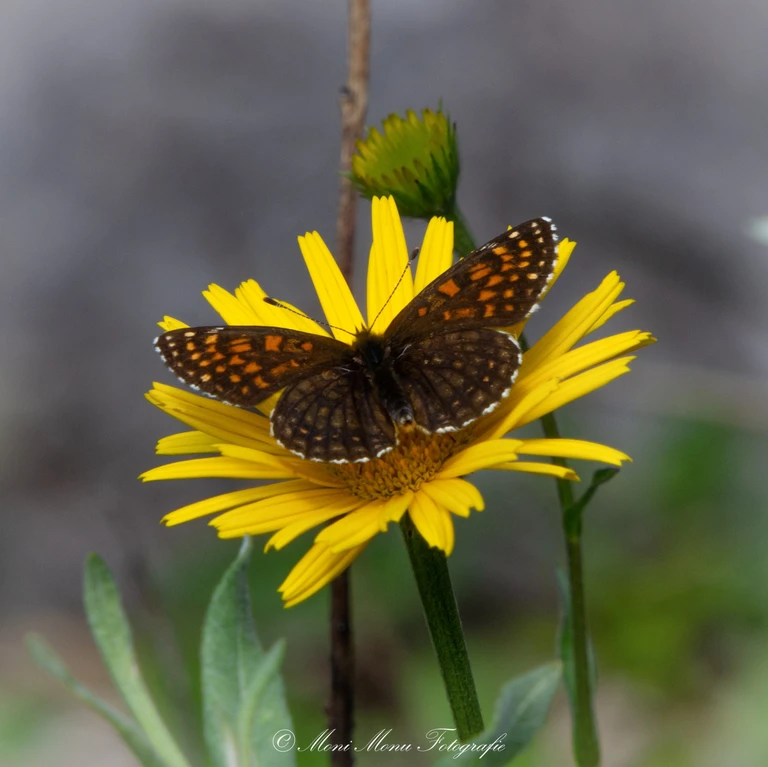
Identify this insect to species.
Melitaea diamina
